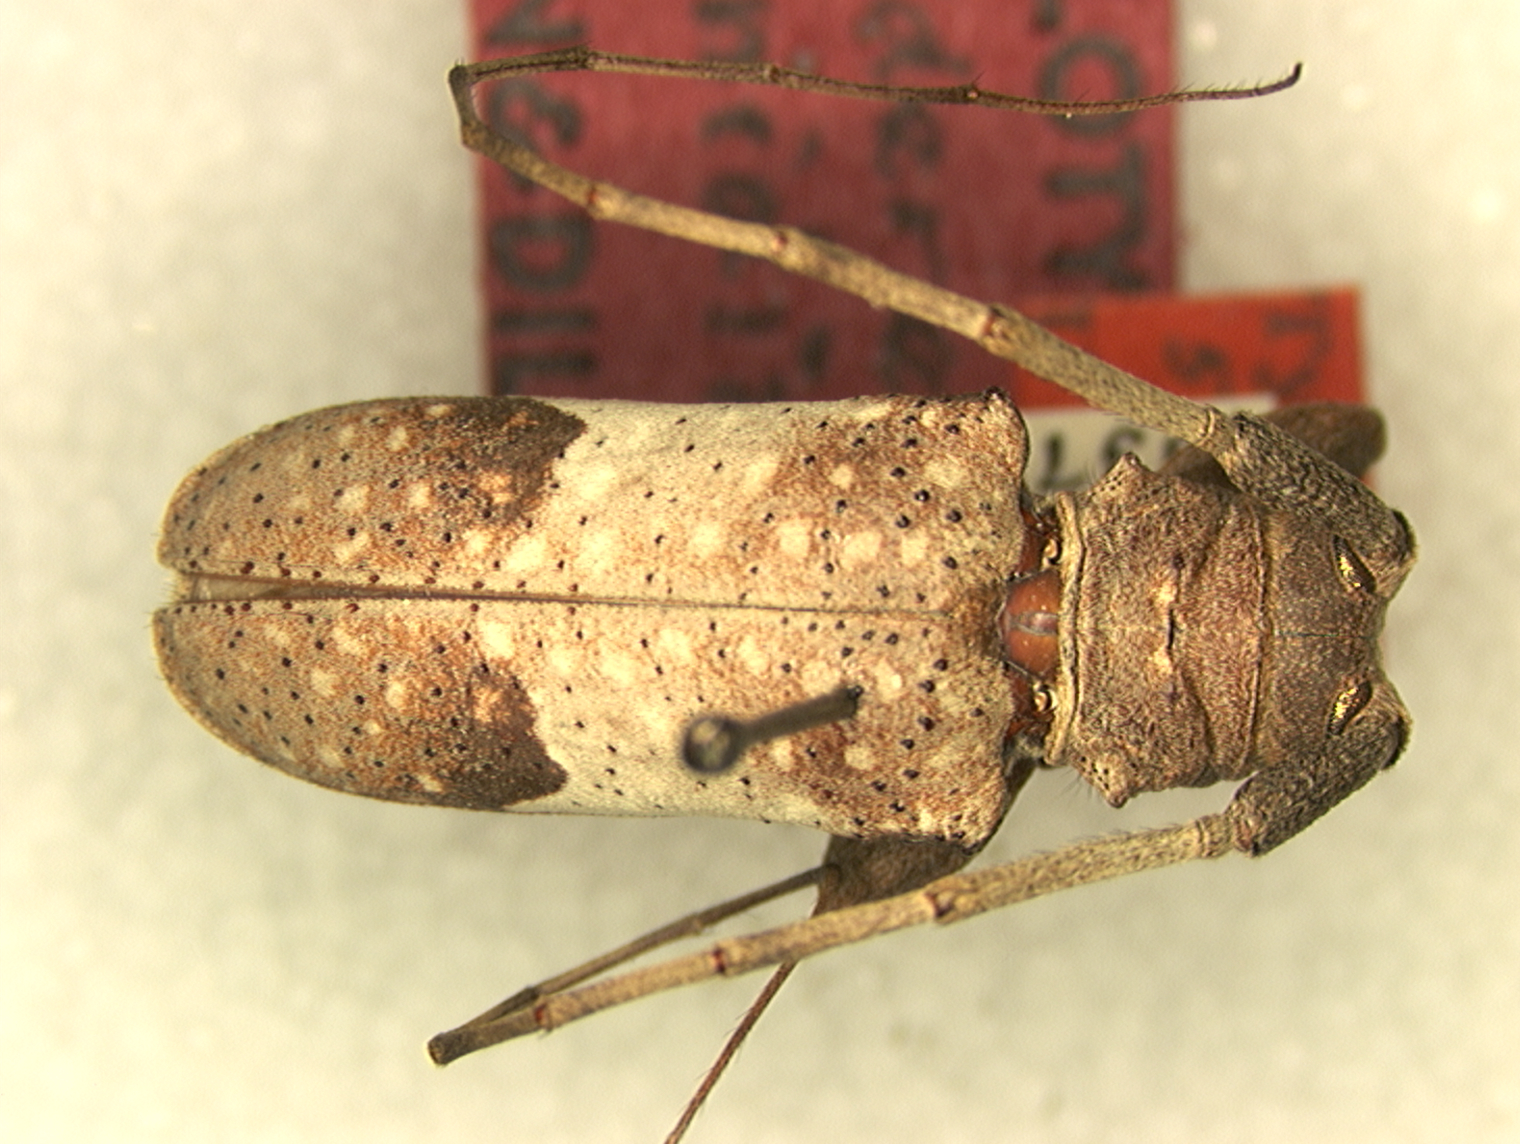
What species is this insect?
Oncideres canidia
